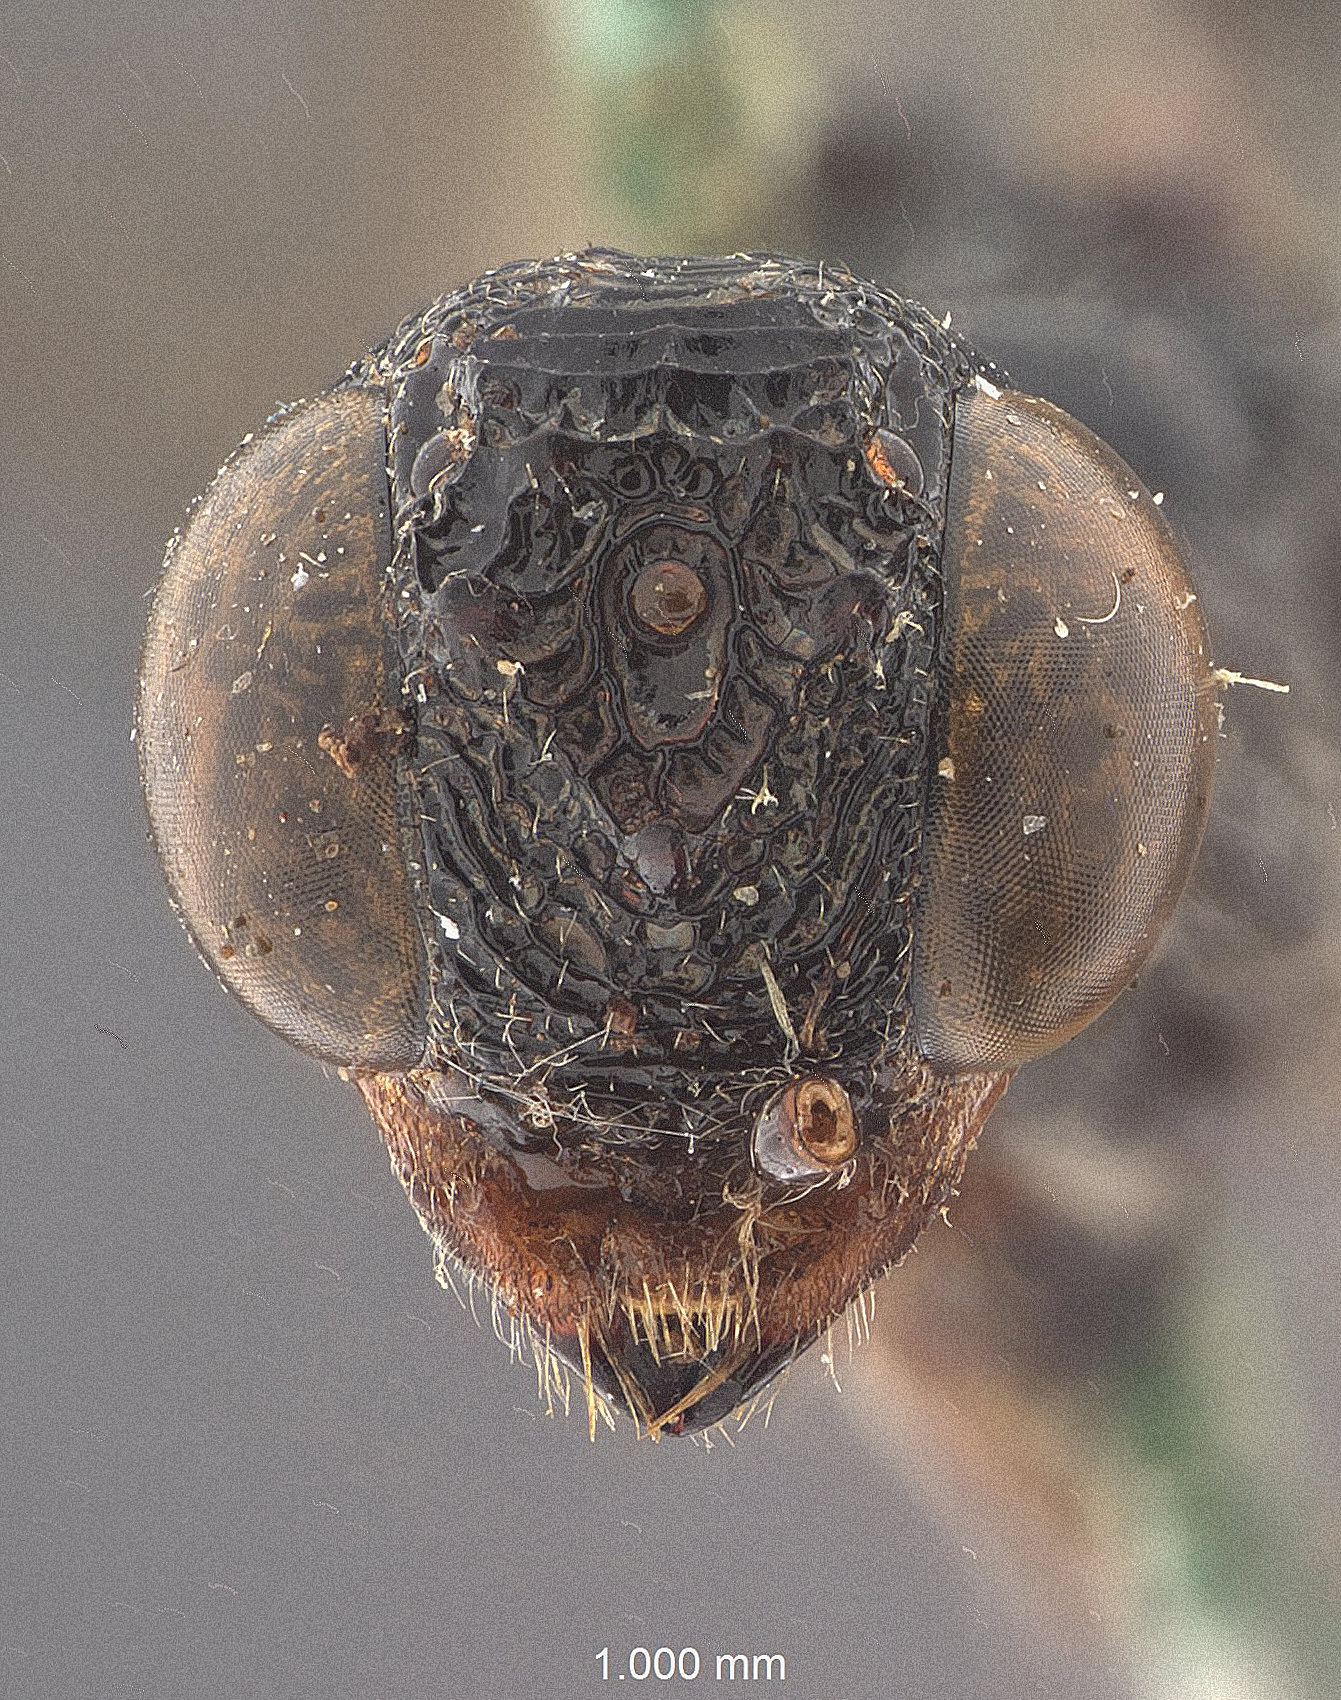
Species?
Stephanus tinctipennis
